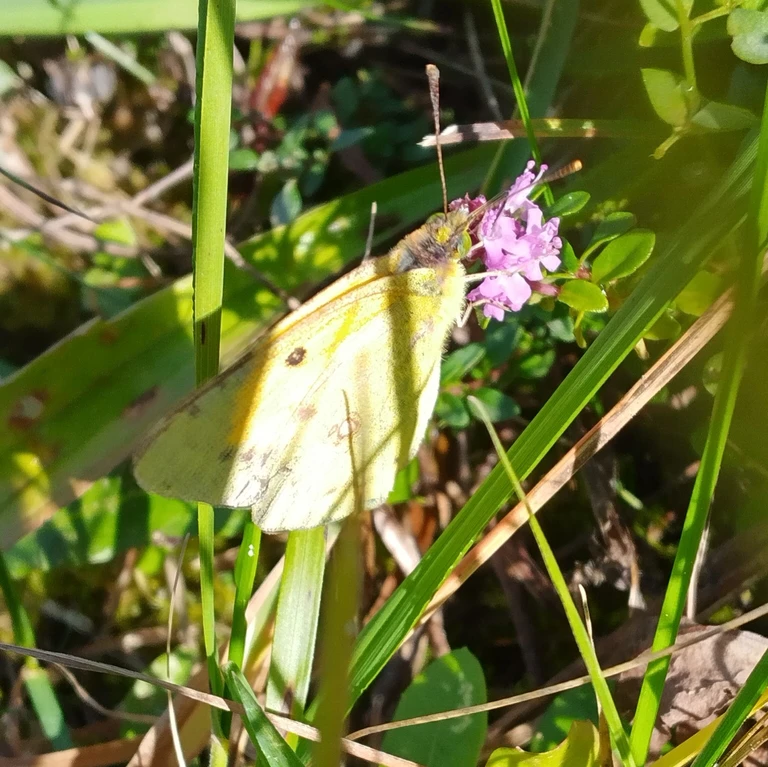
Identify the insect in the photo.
Colias croceus
